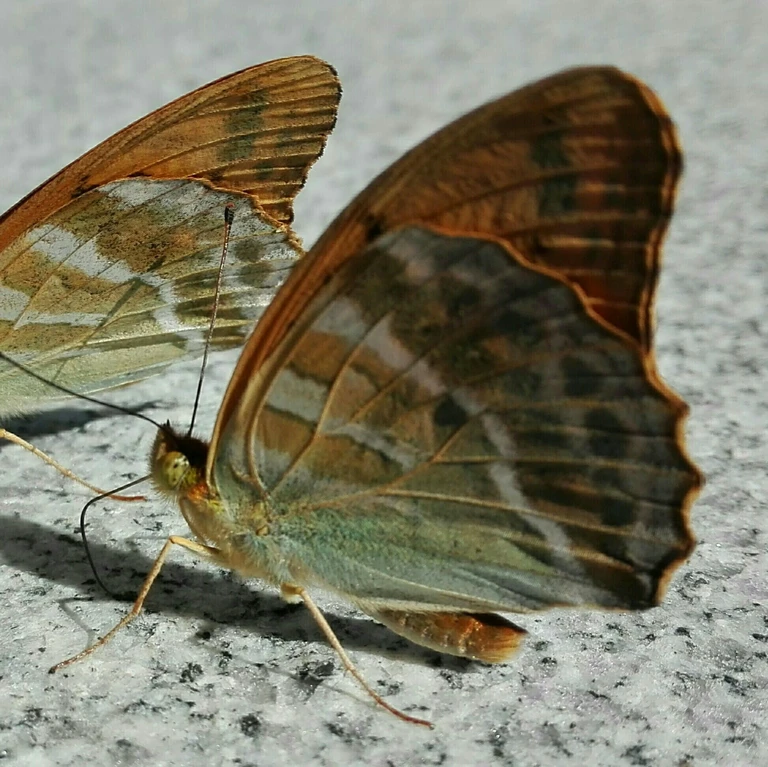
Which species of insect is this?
Argynnis paphia
